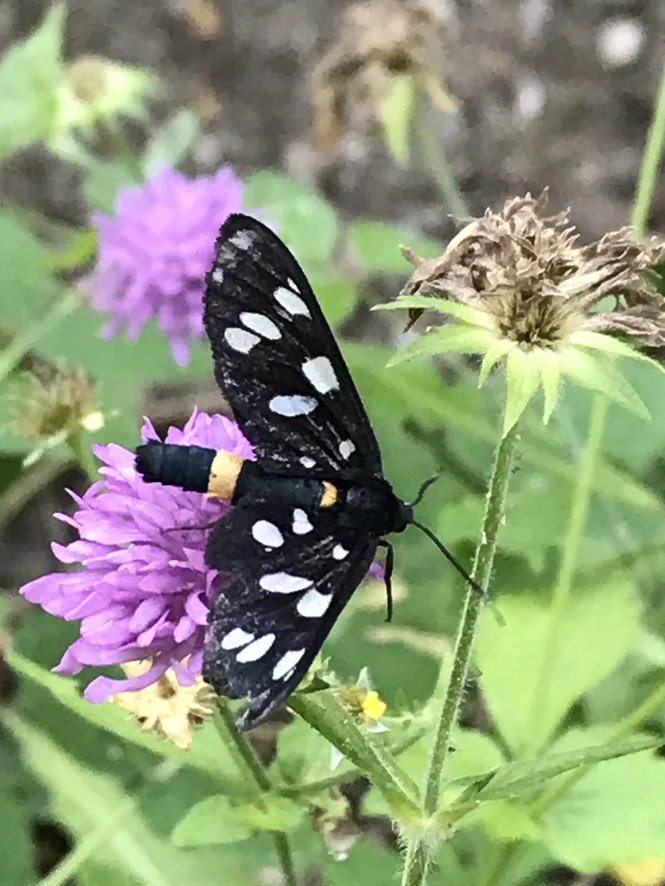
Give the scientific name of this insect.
Amata phegea
